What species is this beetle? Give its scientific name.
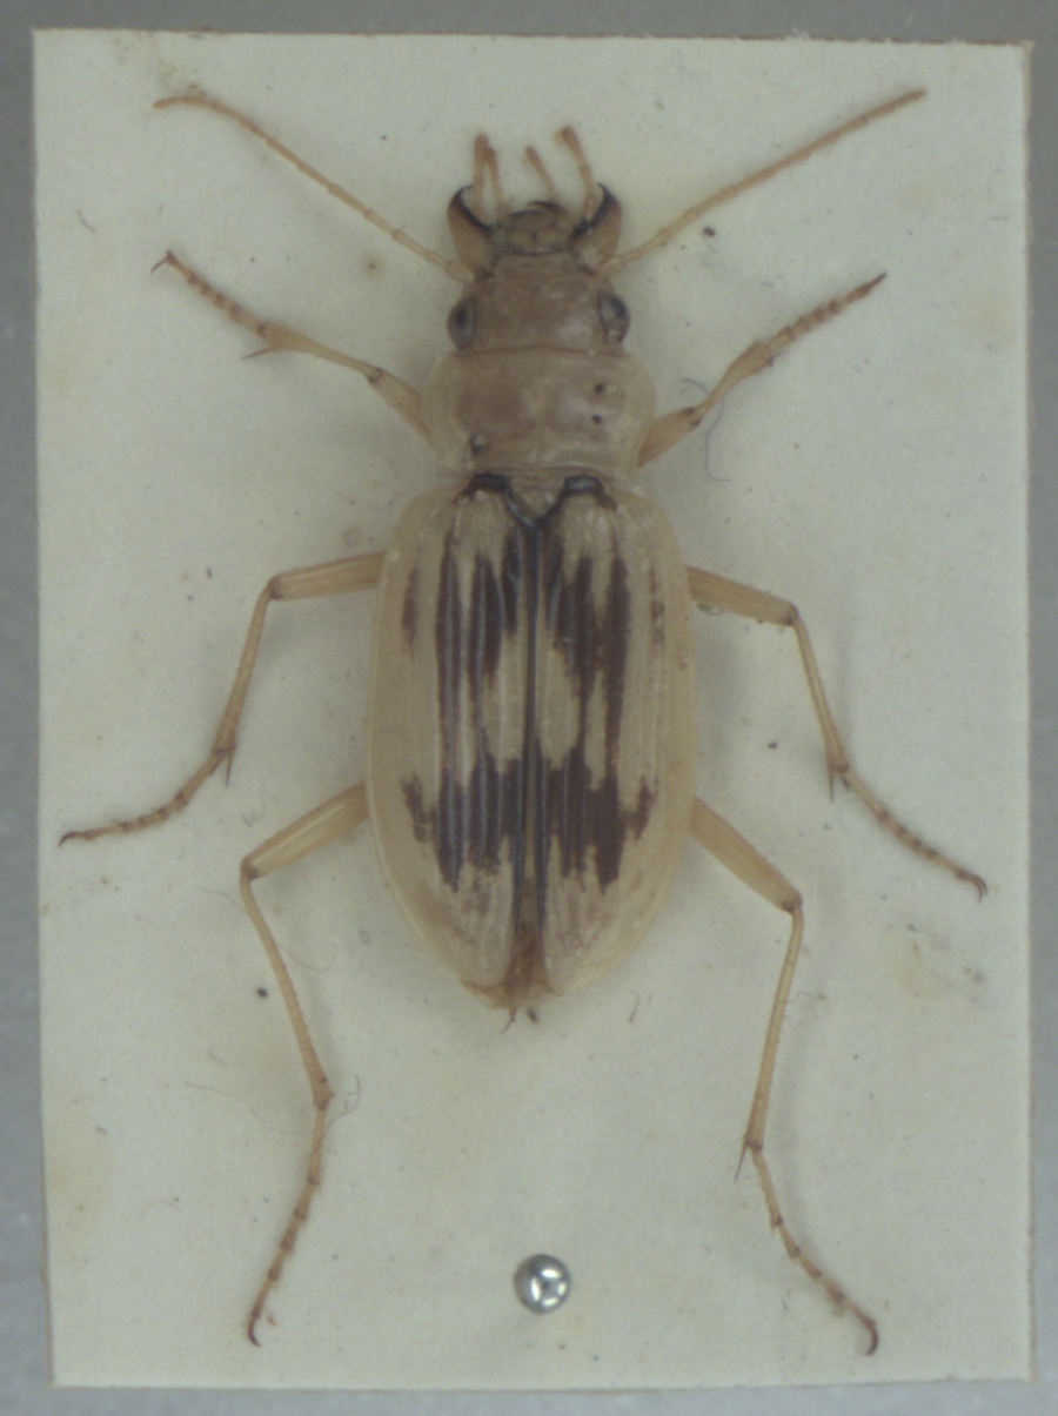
Nebria complanata
